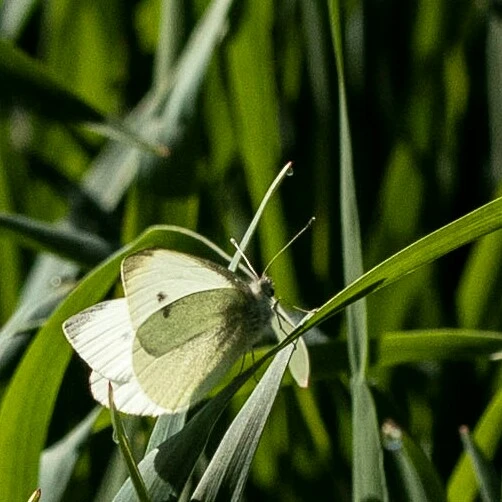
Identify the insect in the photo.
Pieris rapae
